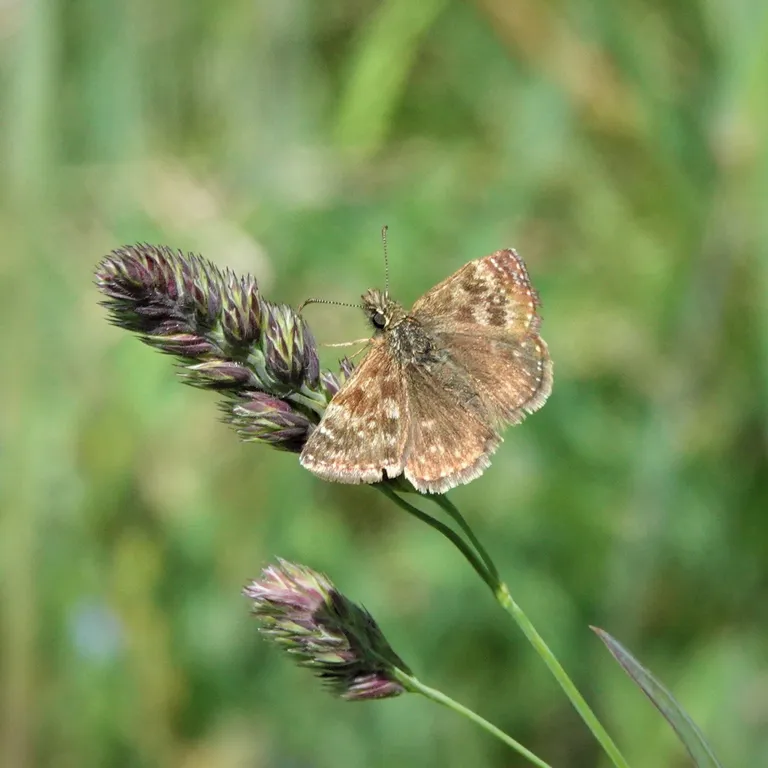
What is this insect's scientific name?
Erynnis tages
